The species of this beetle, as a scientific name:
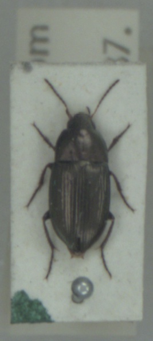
Amara aenea
